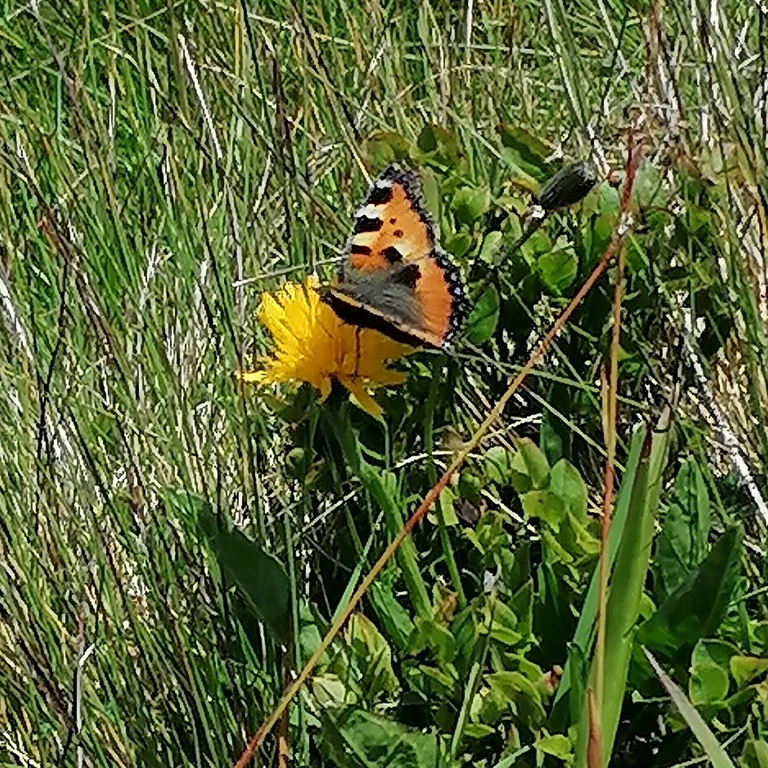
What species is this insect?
Aglais urticae
